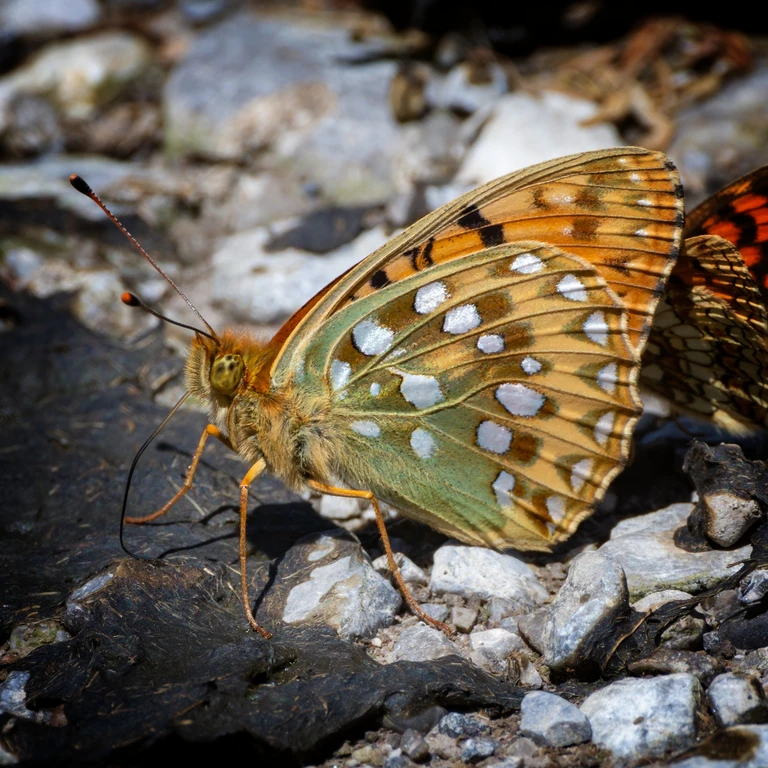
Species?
Speyeria aglaja
